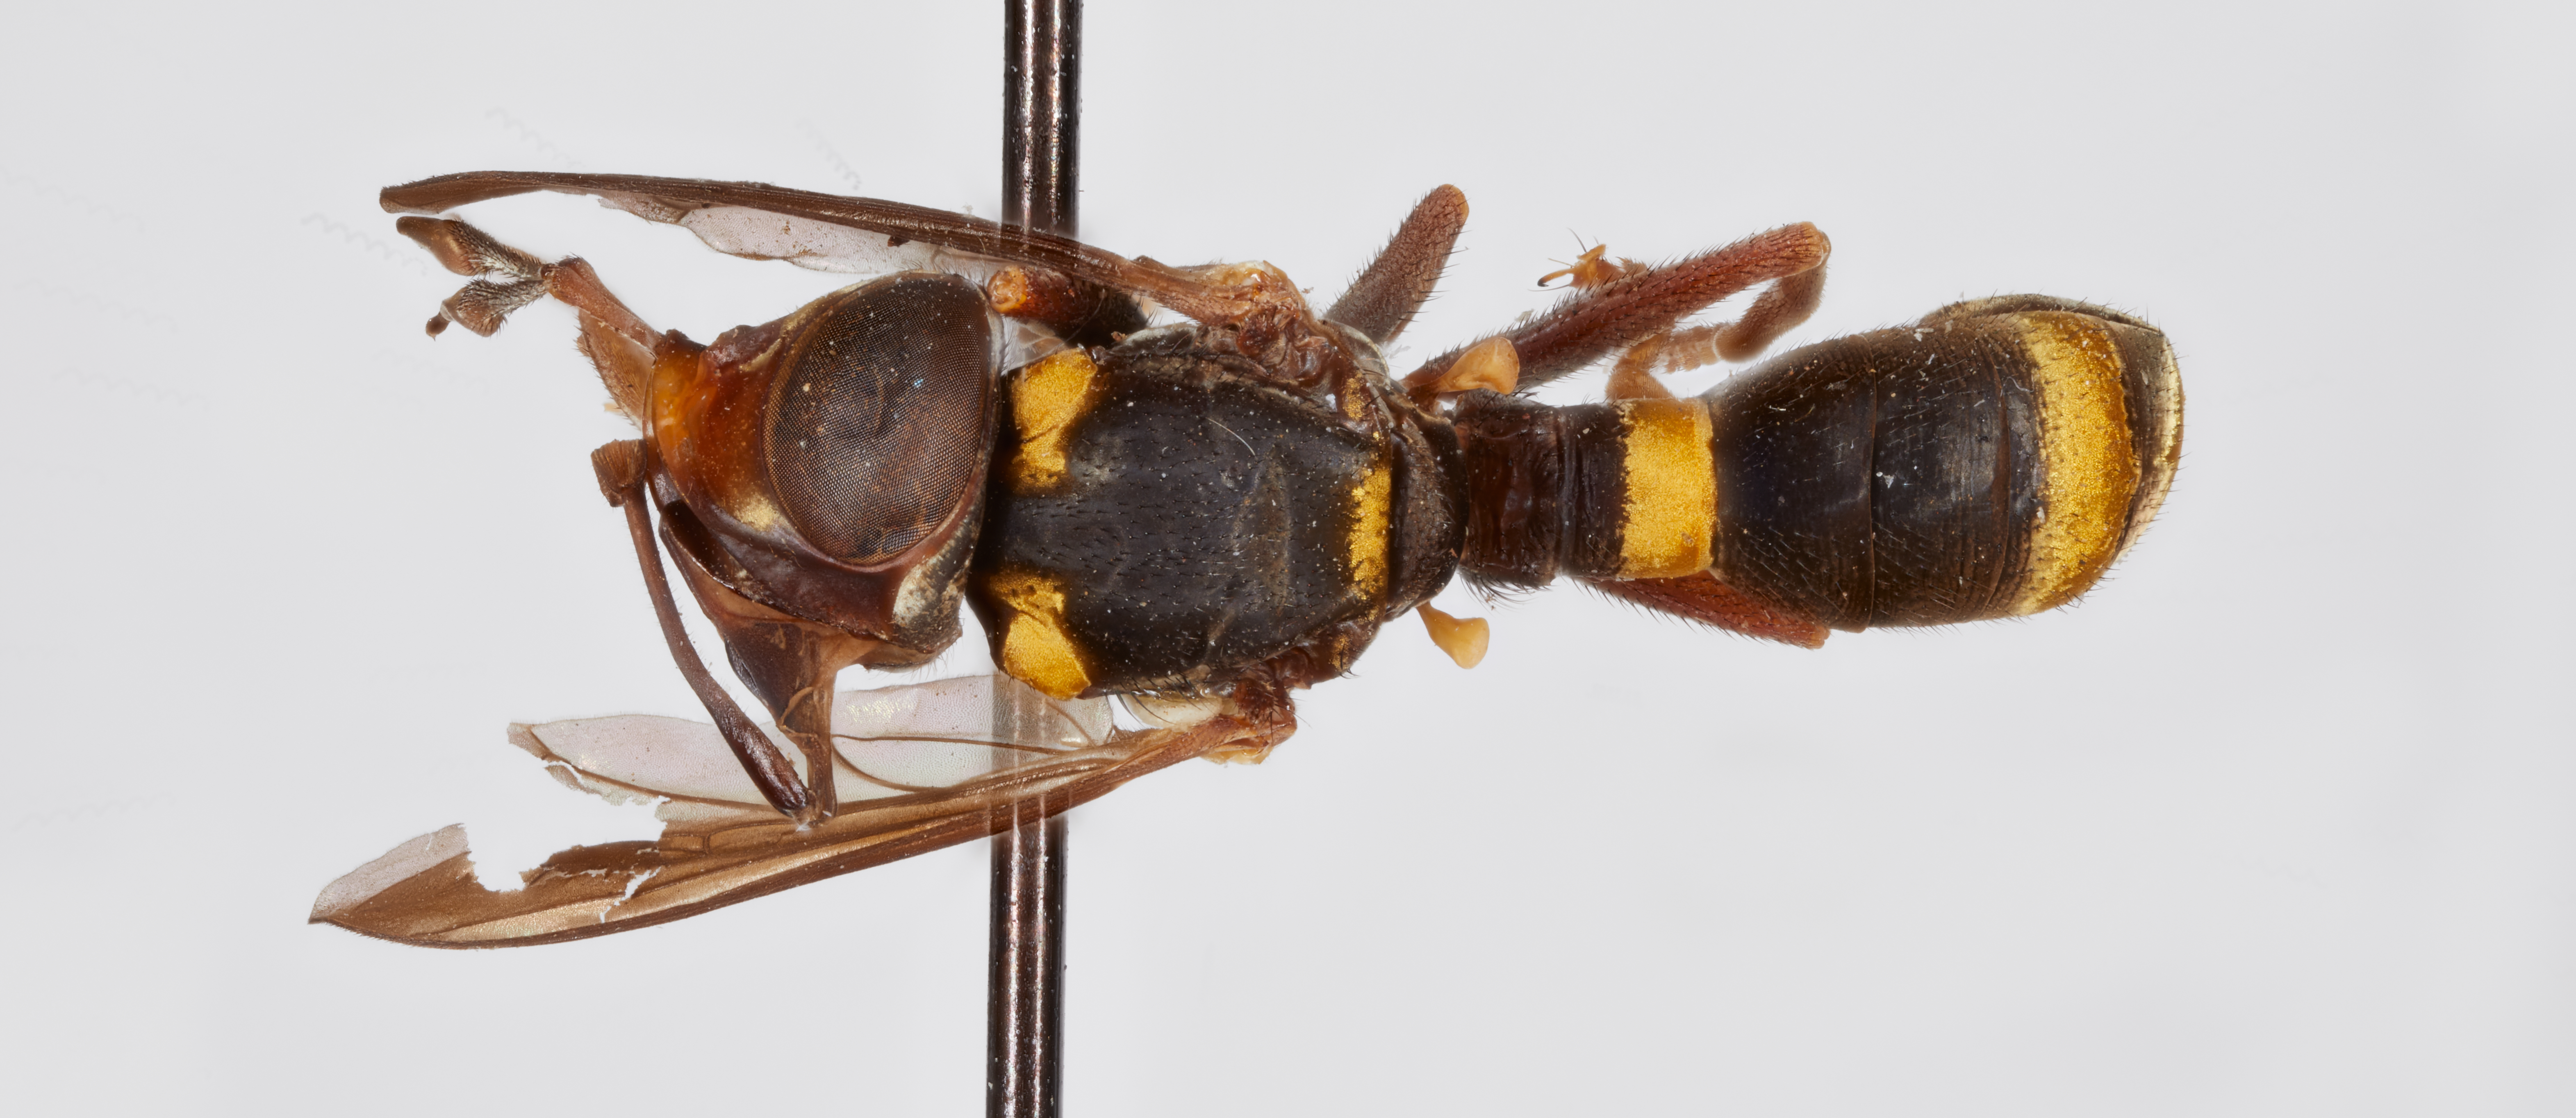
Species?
Australaloconops bridwelli
